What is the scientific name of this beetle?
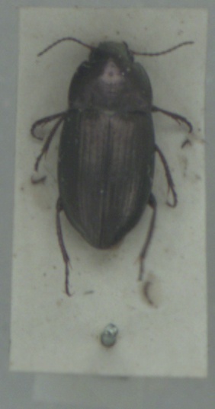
Amara spreta
